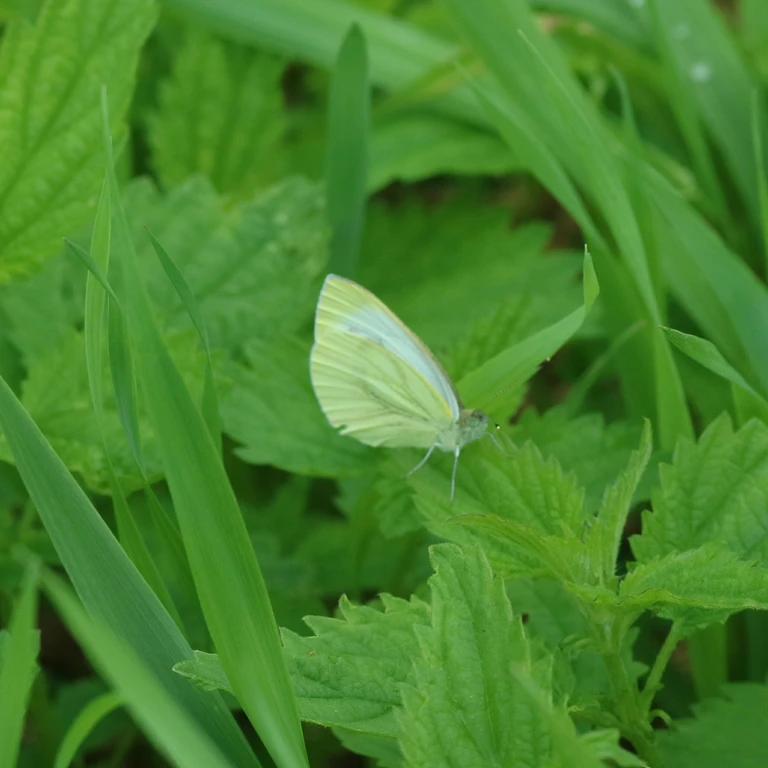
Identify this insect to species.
Pieris napi
